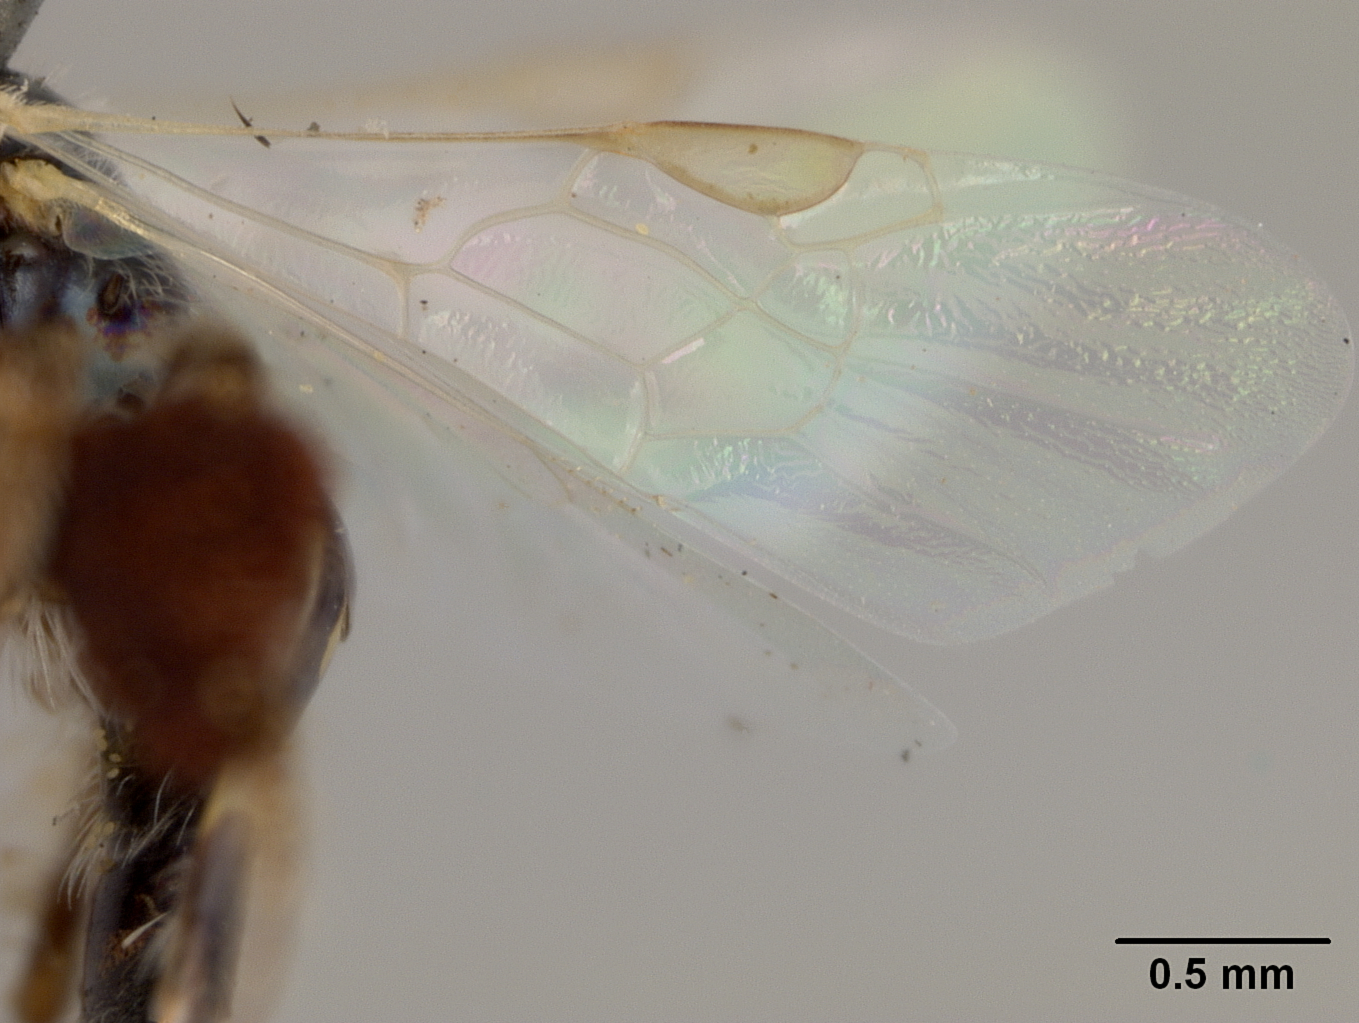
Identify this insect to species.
Perdita rhois
